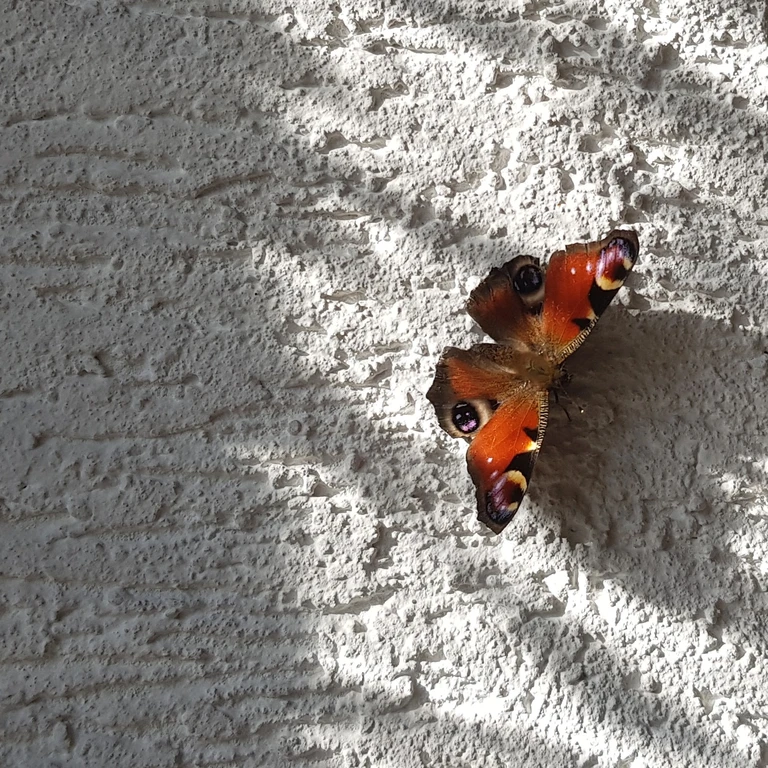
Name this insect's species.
Aglais io
